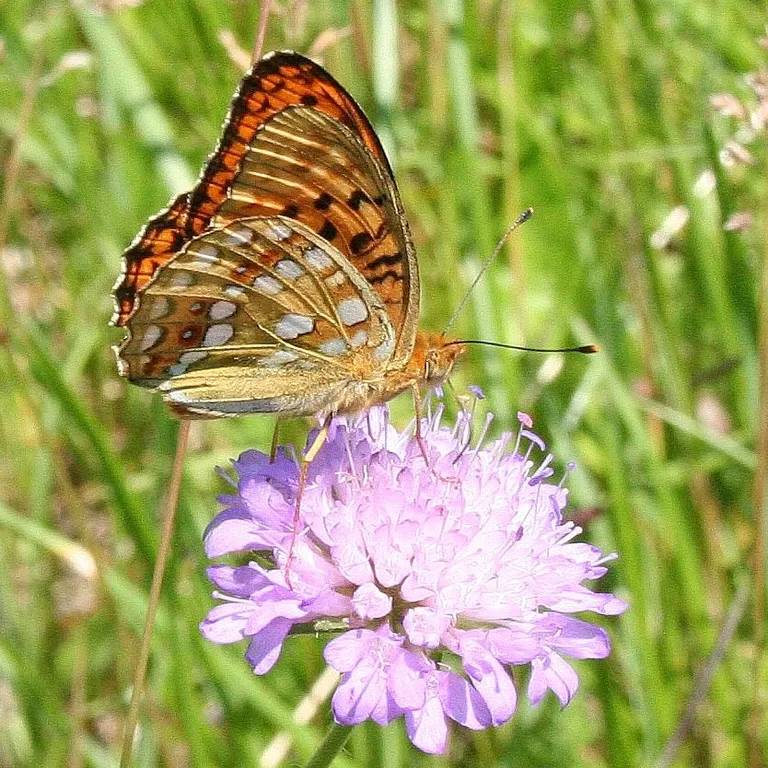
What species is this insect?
Fabriciana adippe
